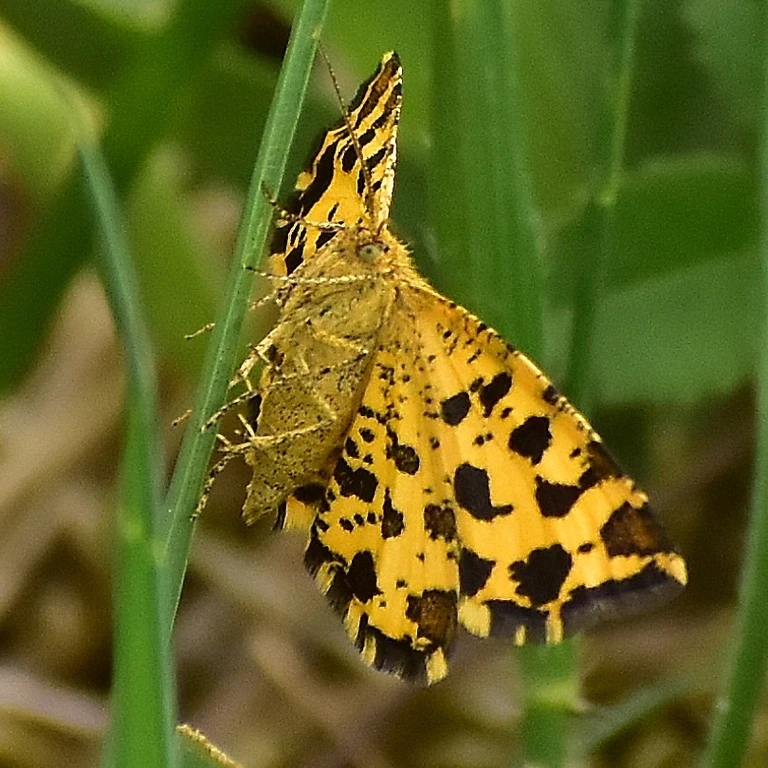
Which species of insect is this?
Pseudopanthera macularia
